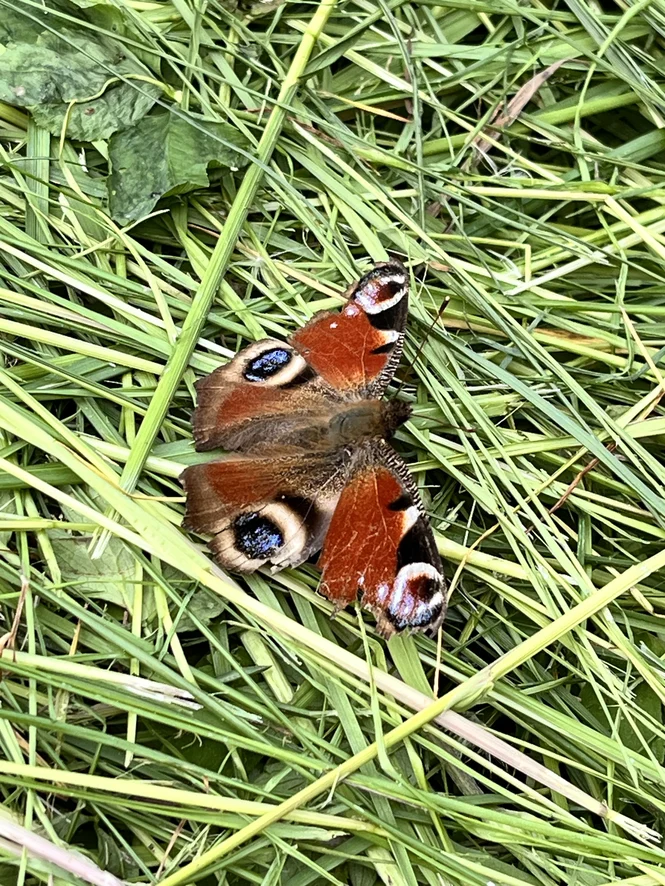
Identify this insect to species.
Aglais io
